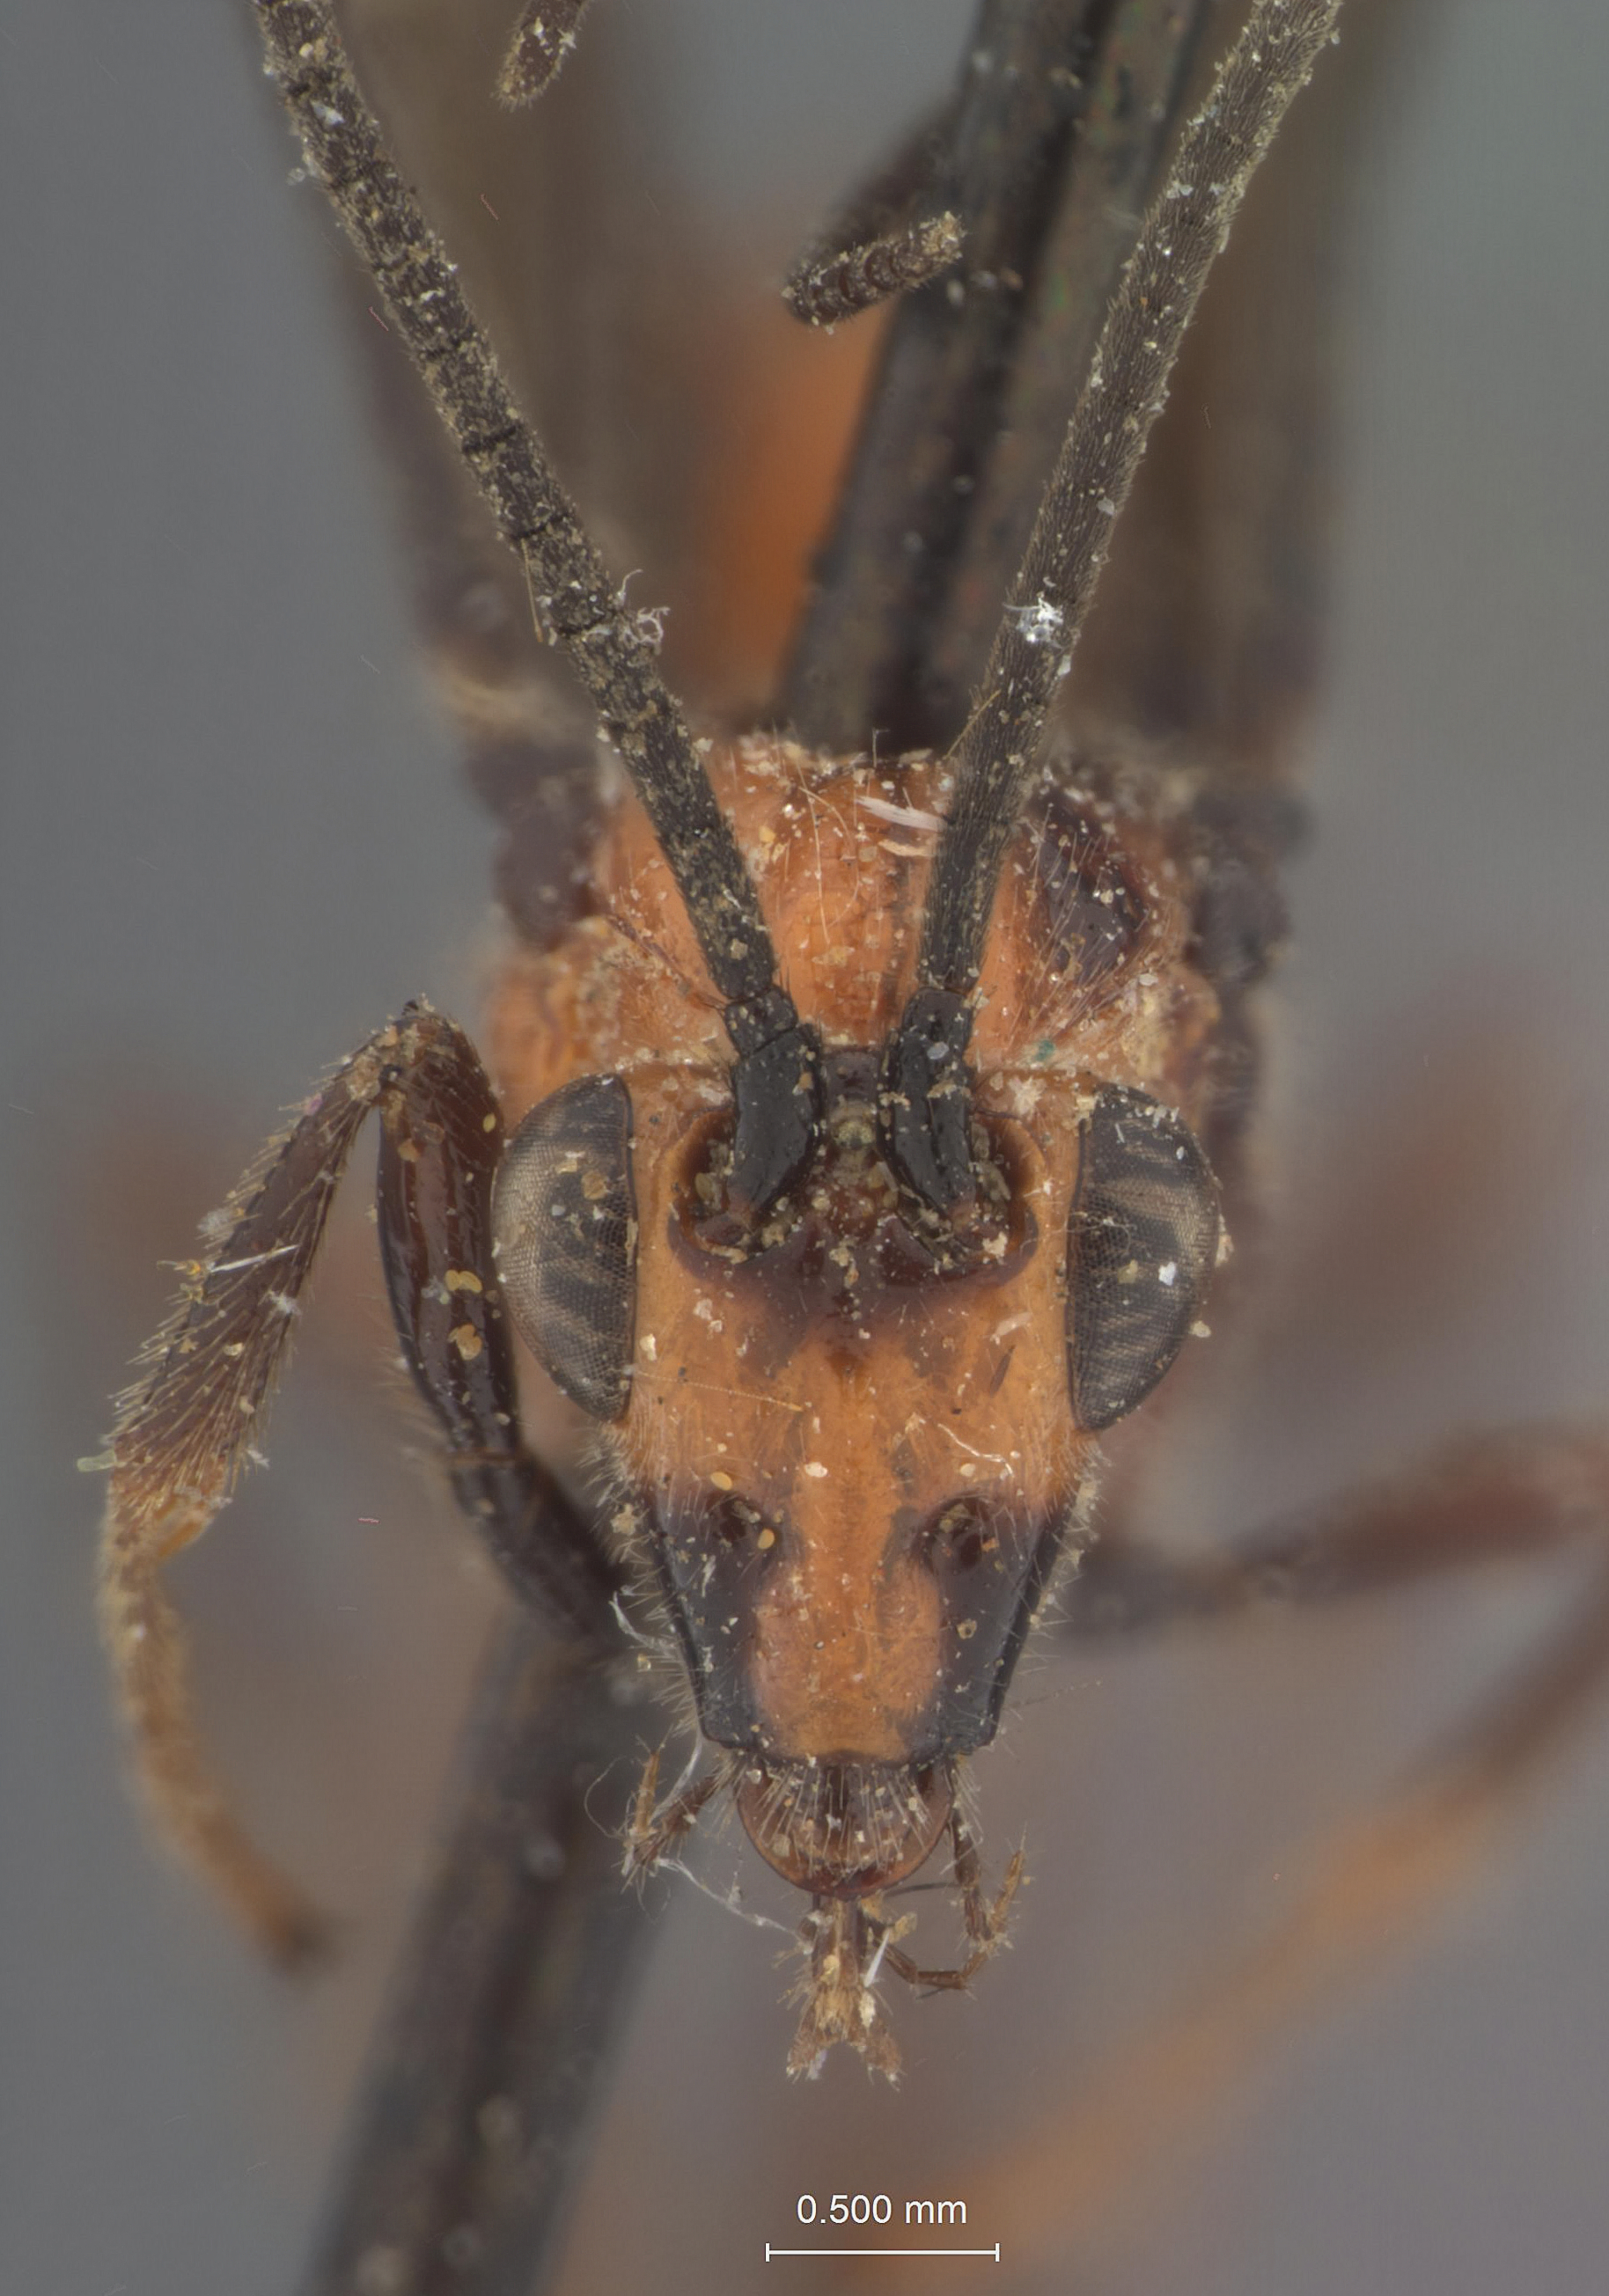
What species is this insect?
Bracon washingtonensis
